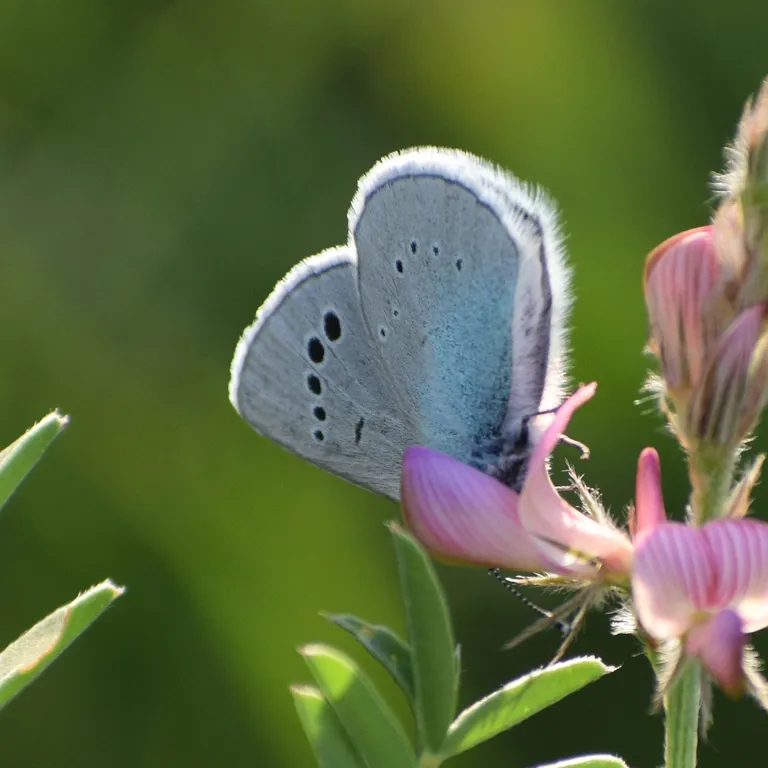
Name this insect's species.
Glaucopsyche alexis
